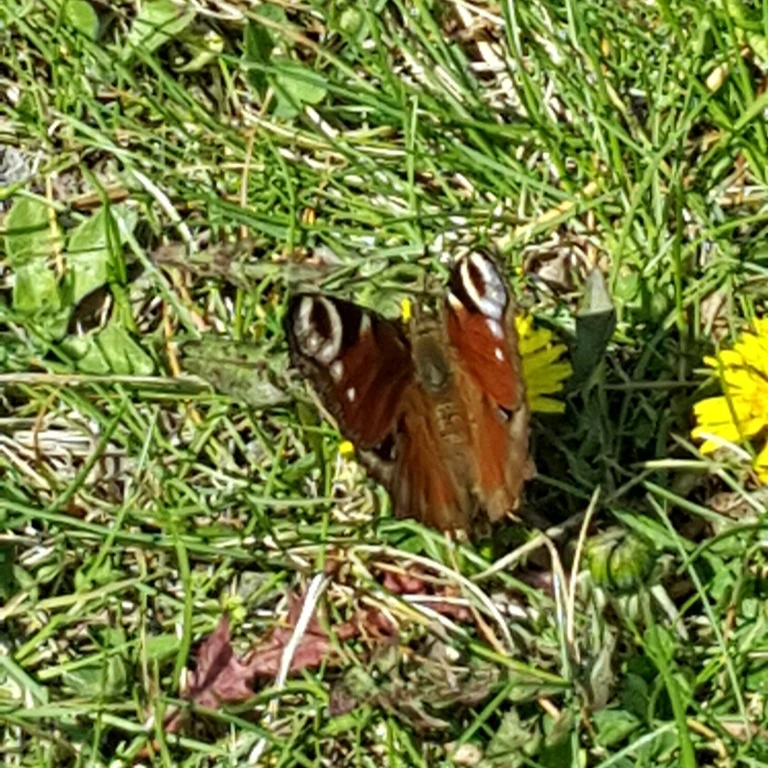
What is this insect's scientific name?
Aglais io
